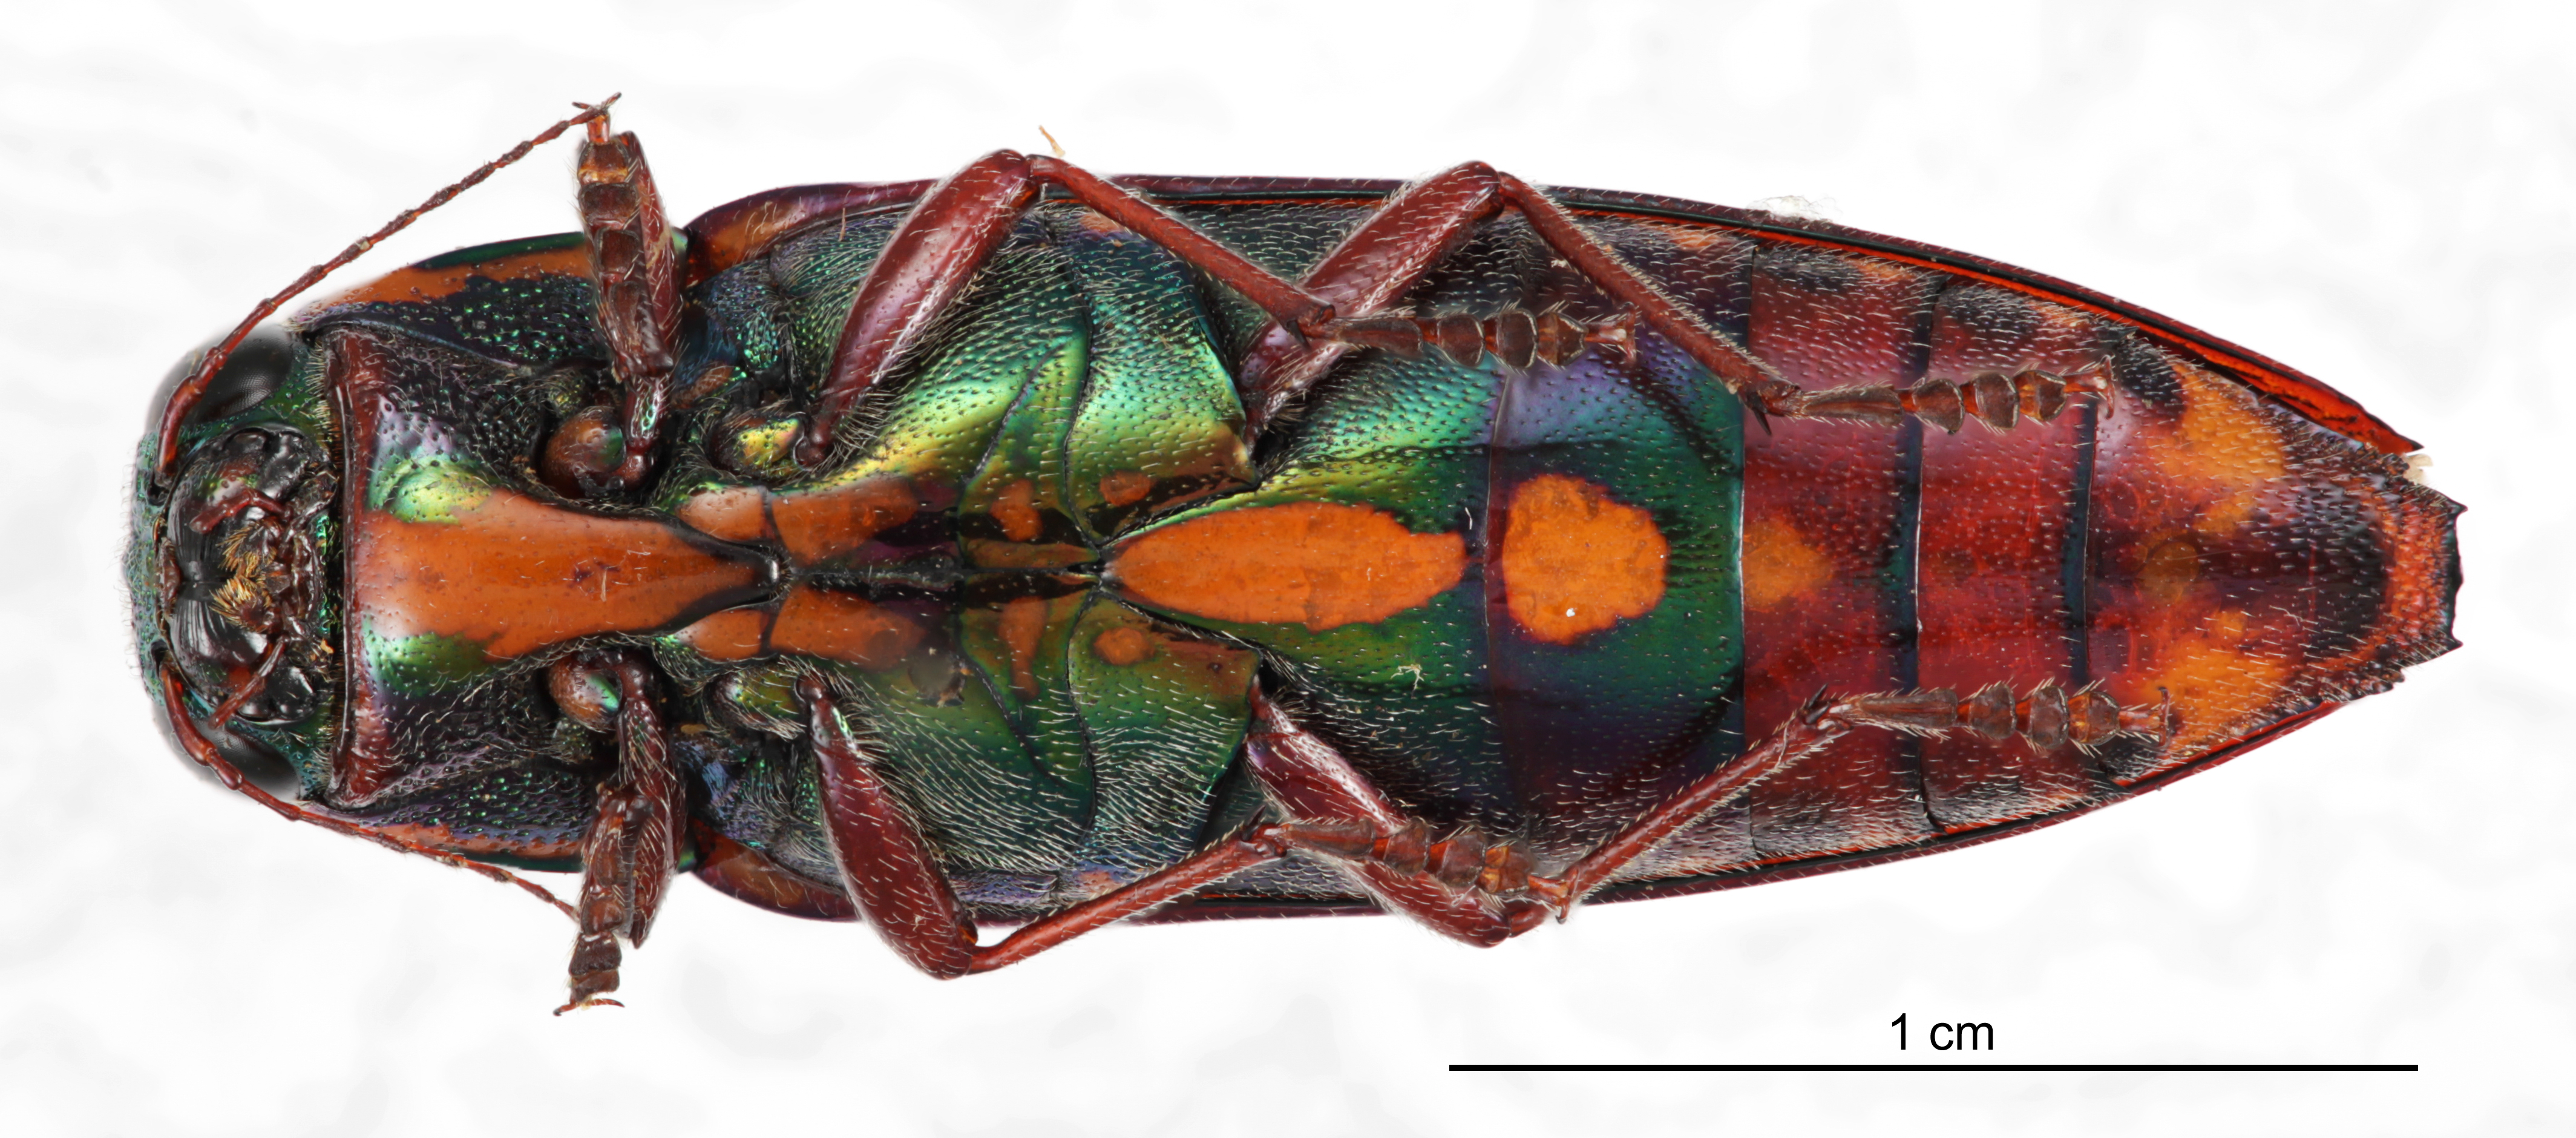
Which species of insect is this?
Buprestis rufipes
